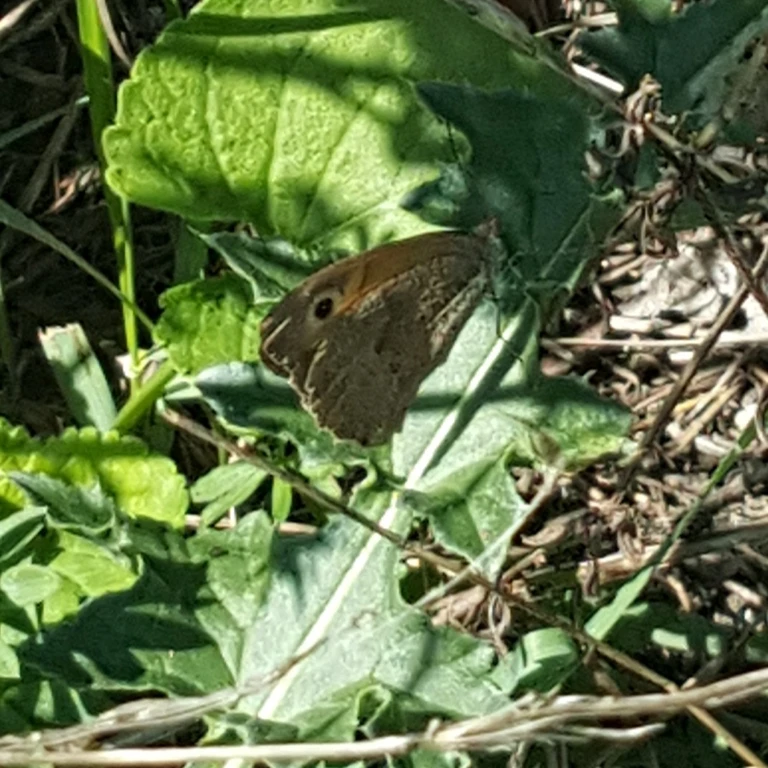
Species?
Maniola jurtina
